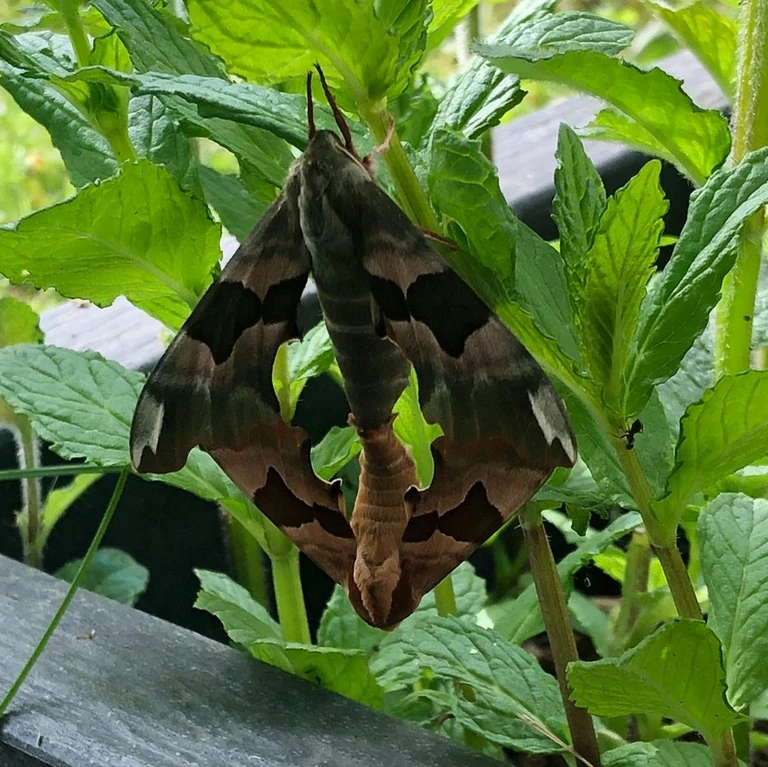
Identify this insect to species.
Mimas tiliae
